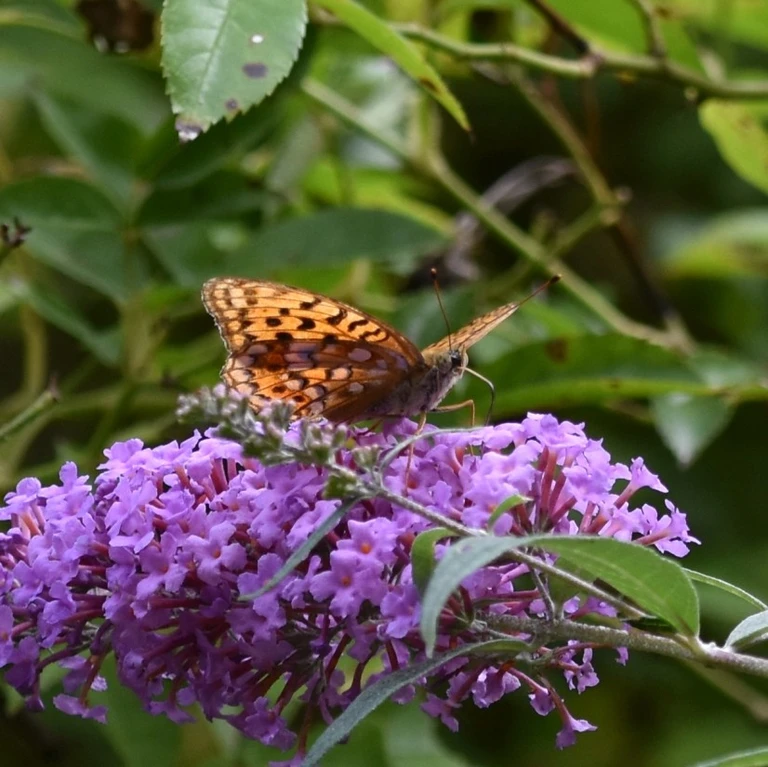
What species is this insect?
Fabriciana adippe
